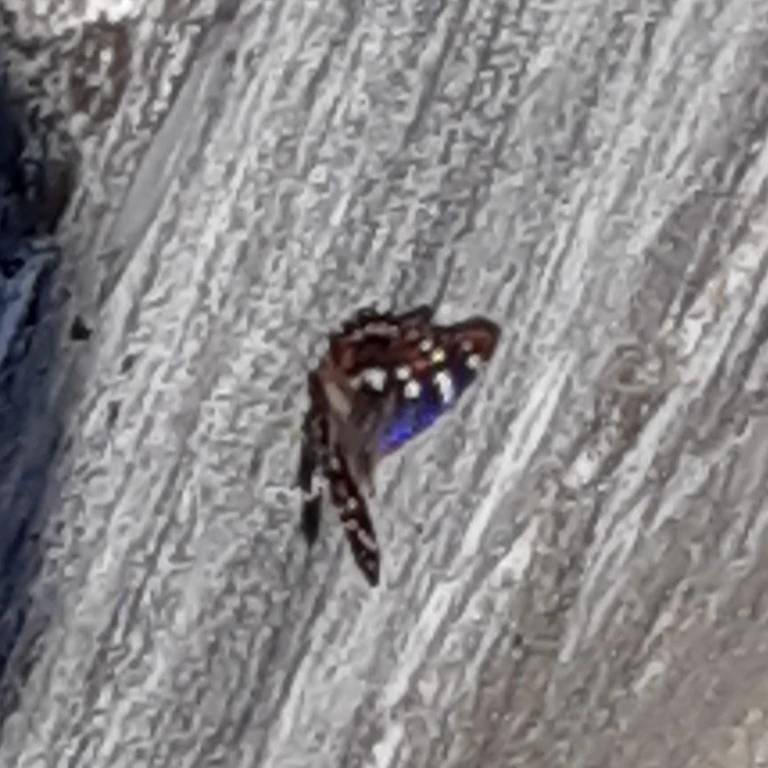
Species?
Apatura ilia
